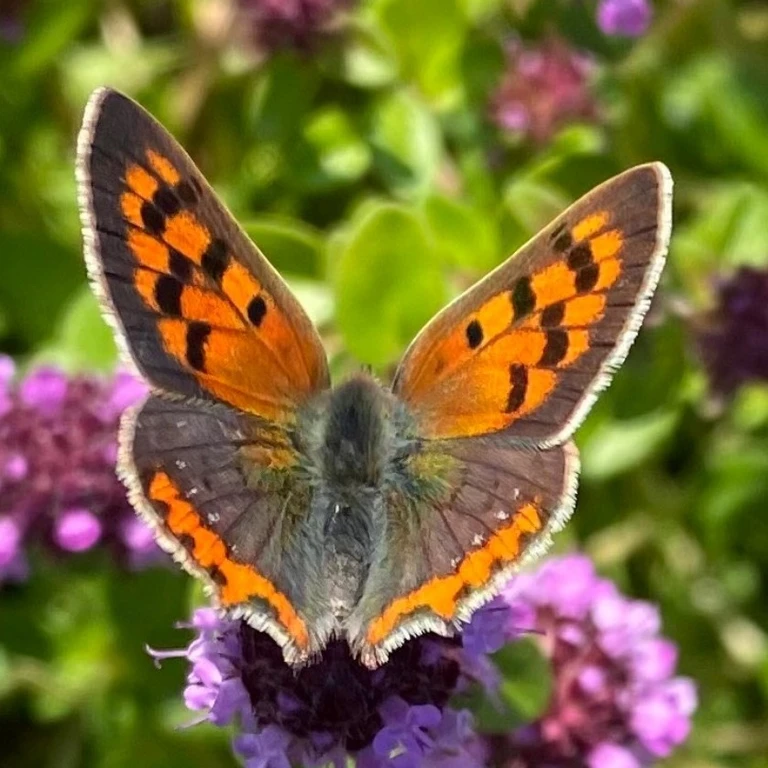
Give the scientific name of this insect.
Lycaena phlaeas
